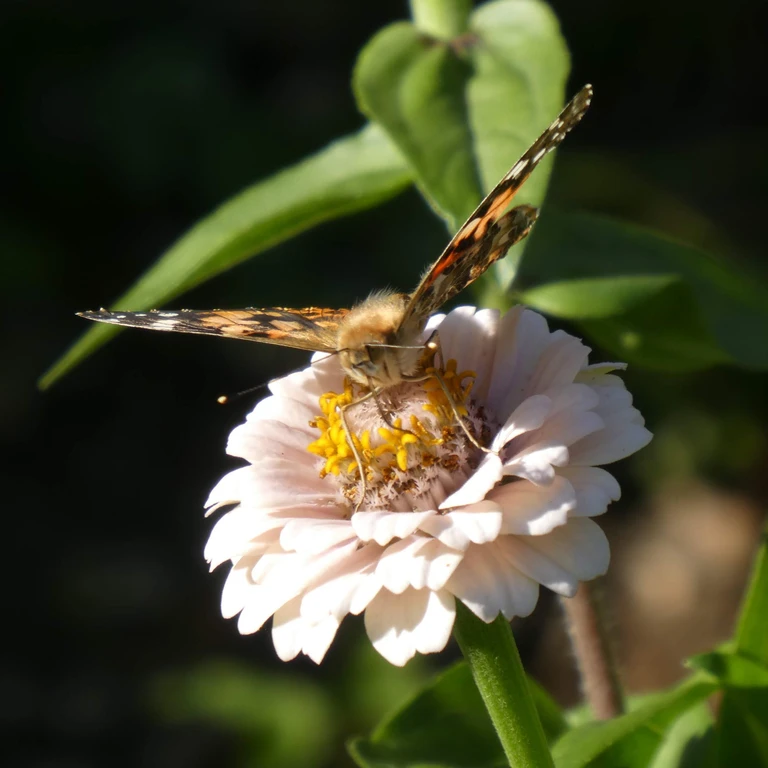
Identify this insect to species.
Vanessa cardui
